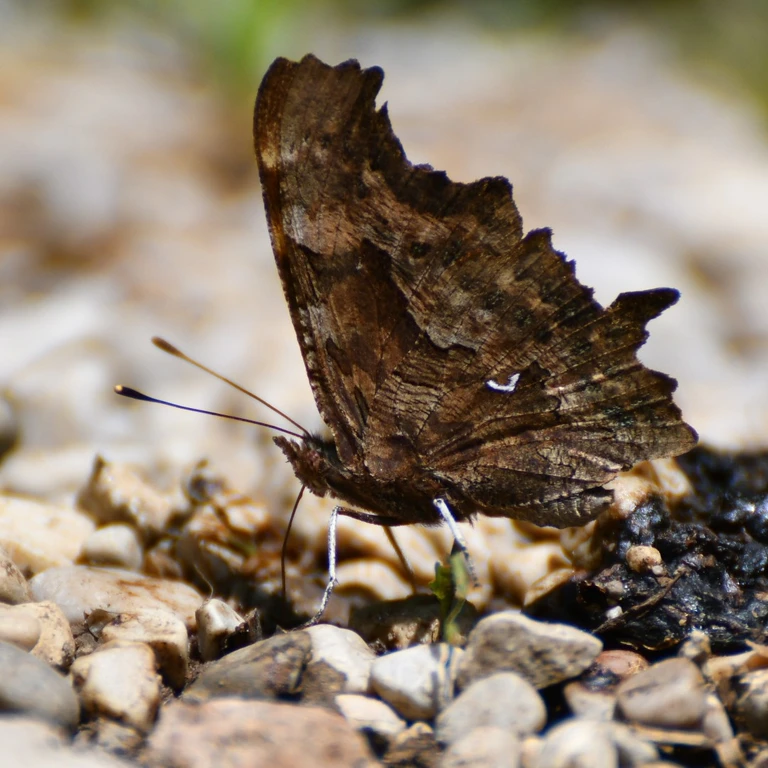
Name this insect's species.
Polygonia c-album
